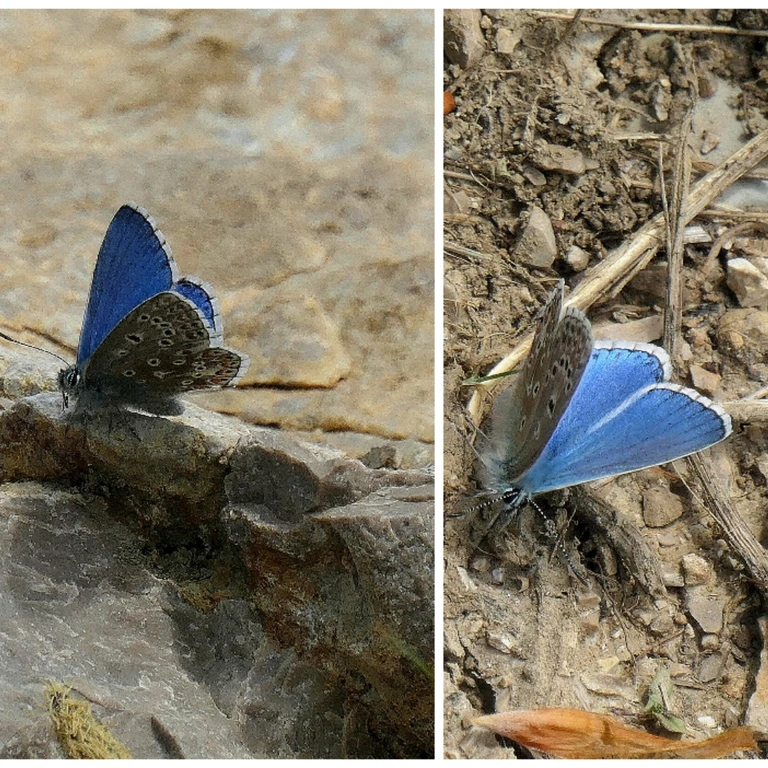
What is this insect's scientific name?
Lysandra bellargus
